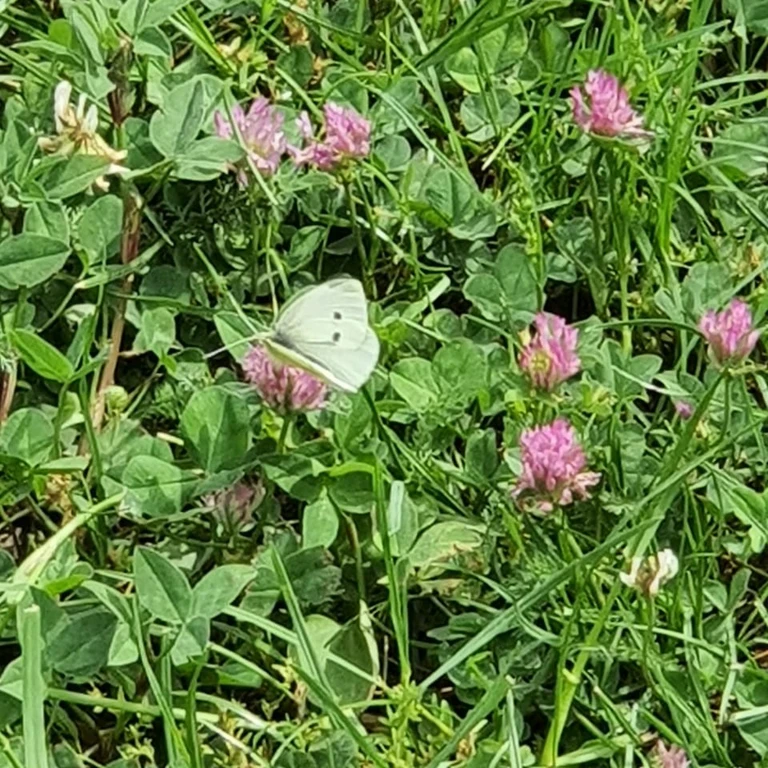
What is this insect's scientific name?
Pieris rapae
